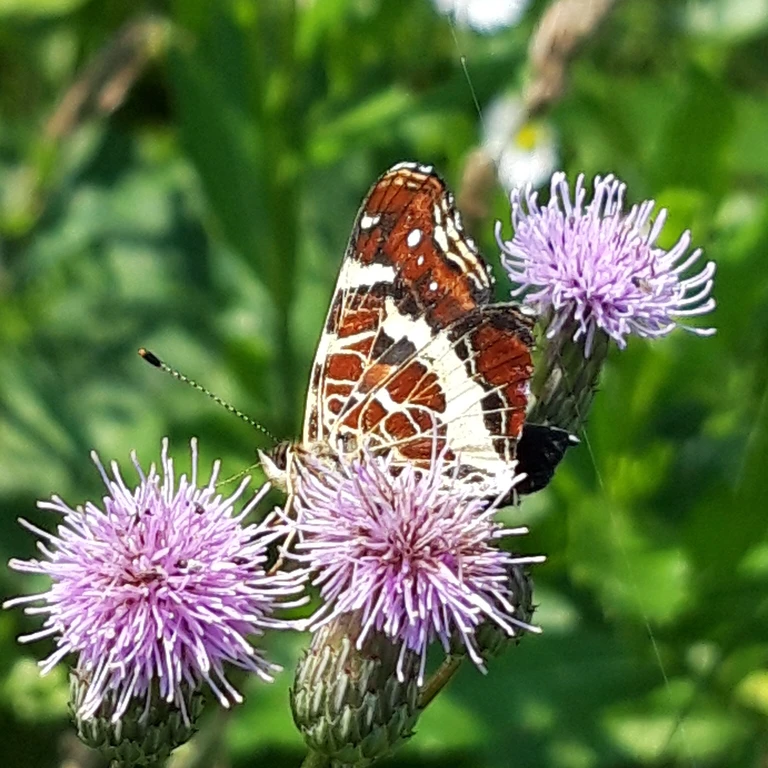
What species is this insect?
Araschnia levana
